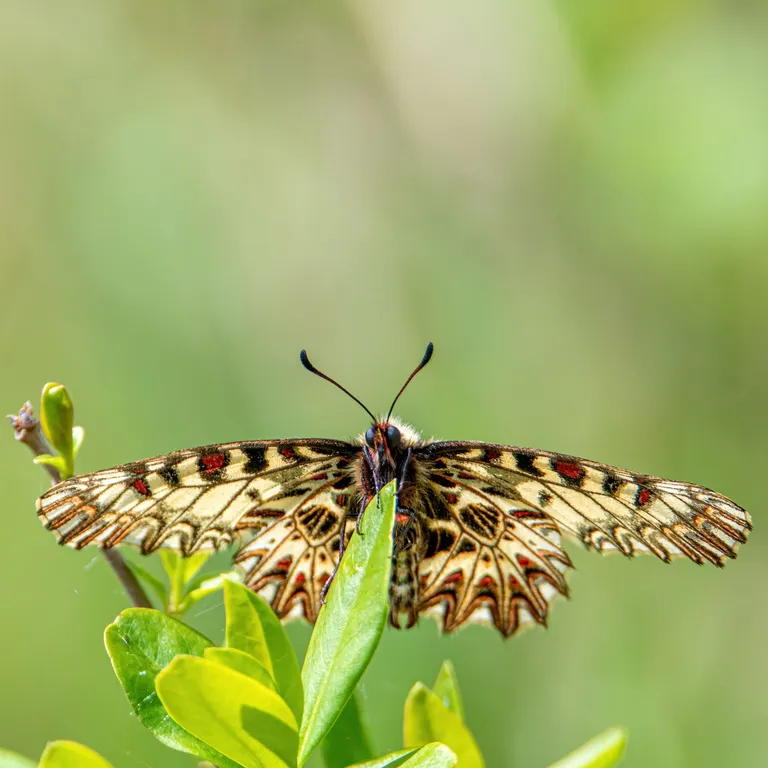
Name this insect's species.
Zerynthia polyxena
